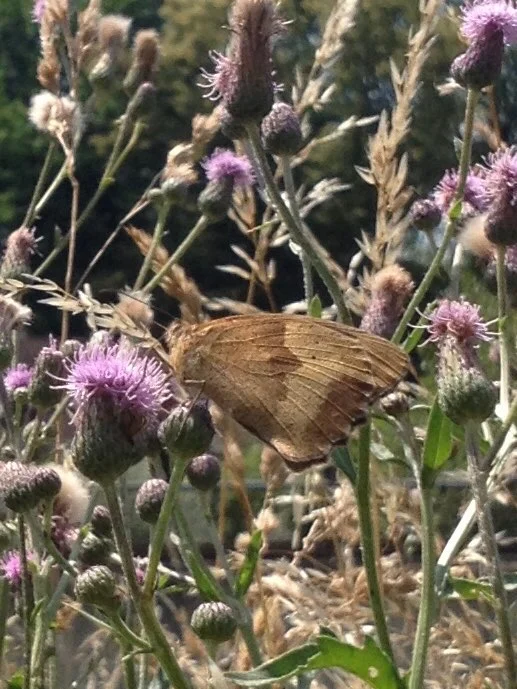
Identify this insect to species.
Maniola jurtina
